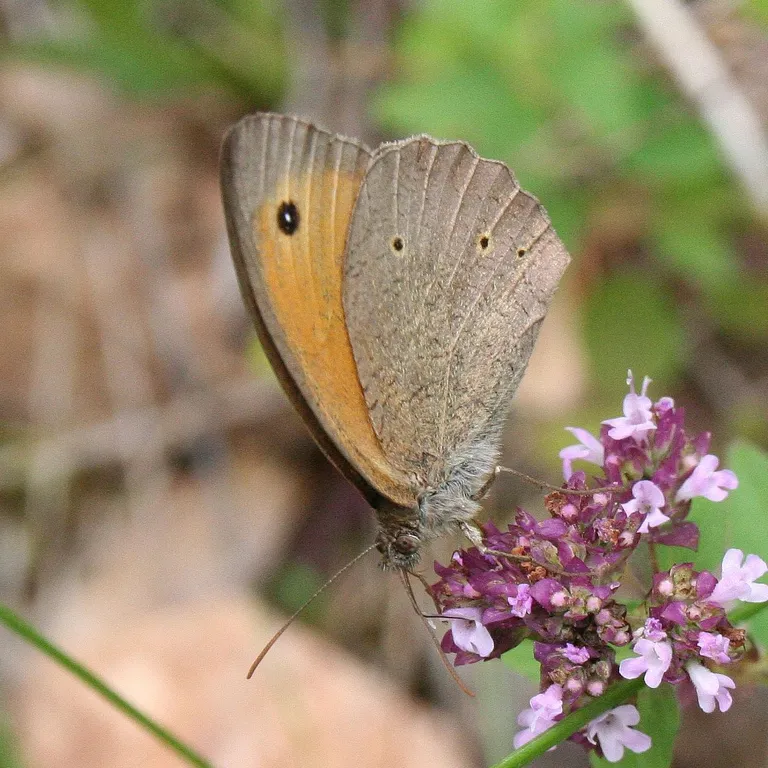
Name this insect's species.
Maniola jurtina
